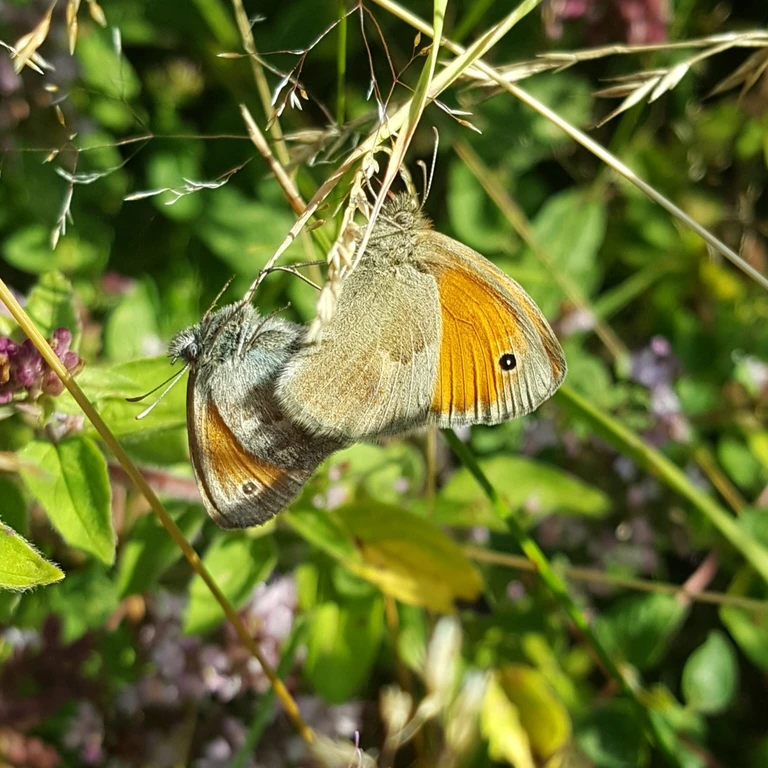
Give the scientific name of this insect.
Coenonympha pamphilus
